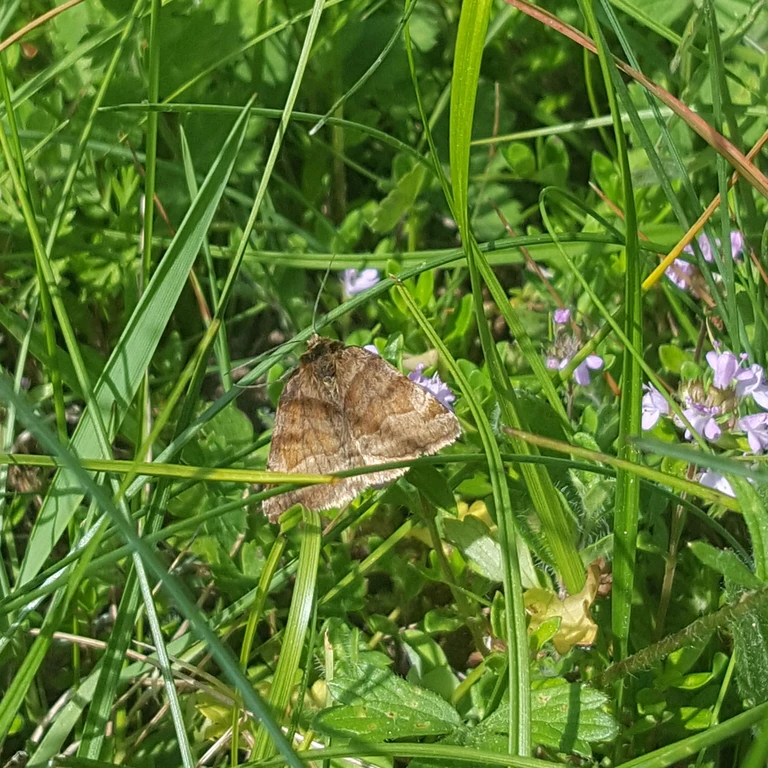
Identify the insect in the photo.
Euclidia glyphica
